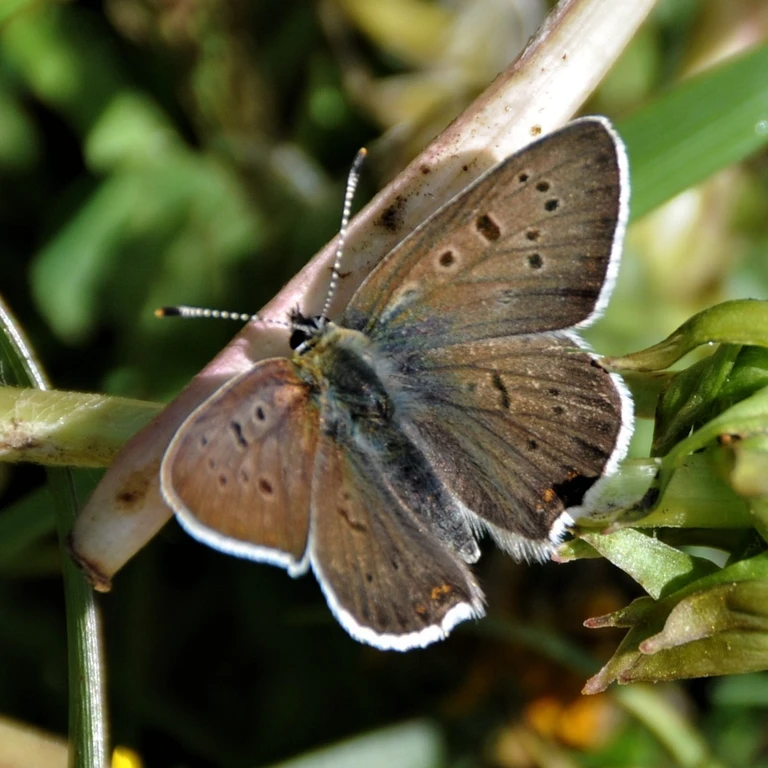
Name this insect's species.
Lycaena tityrus (also Loweia tityrus)
